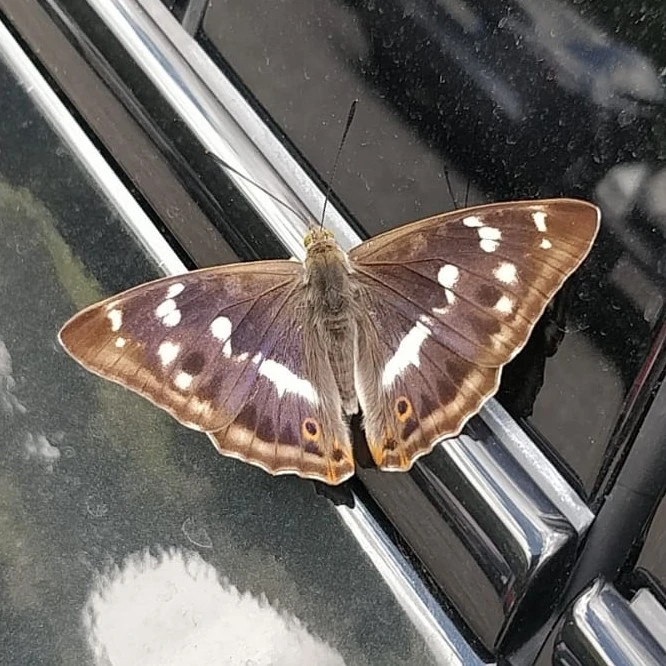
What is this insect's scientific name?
Apatura iris
